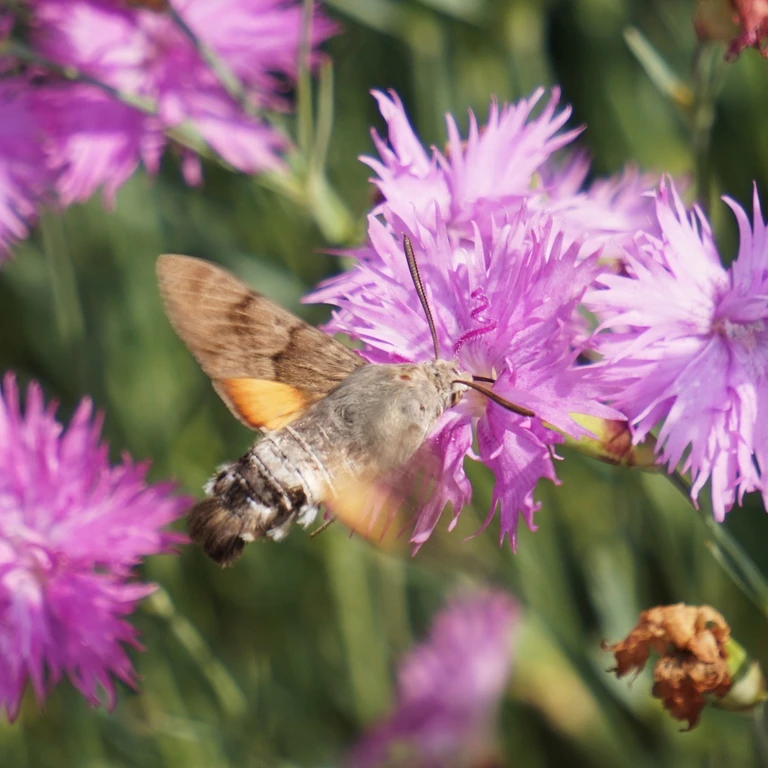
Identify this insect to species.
Macroglossum stellatarum
